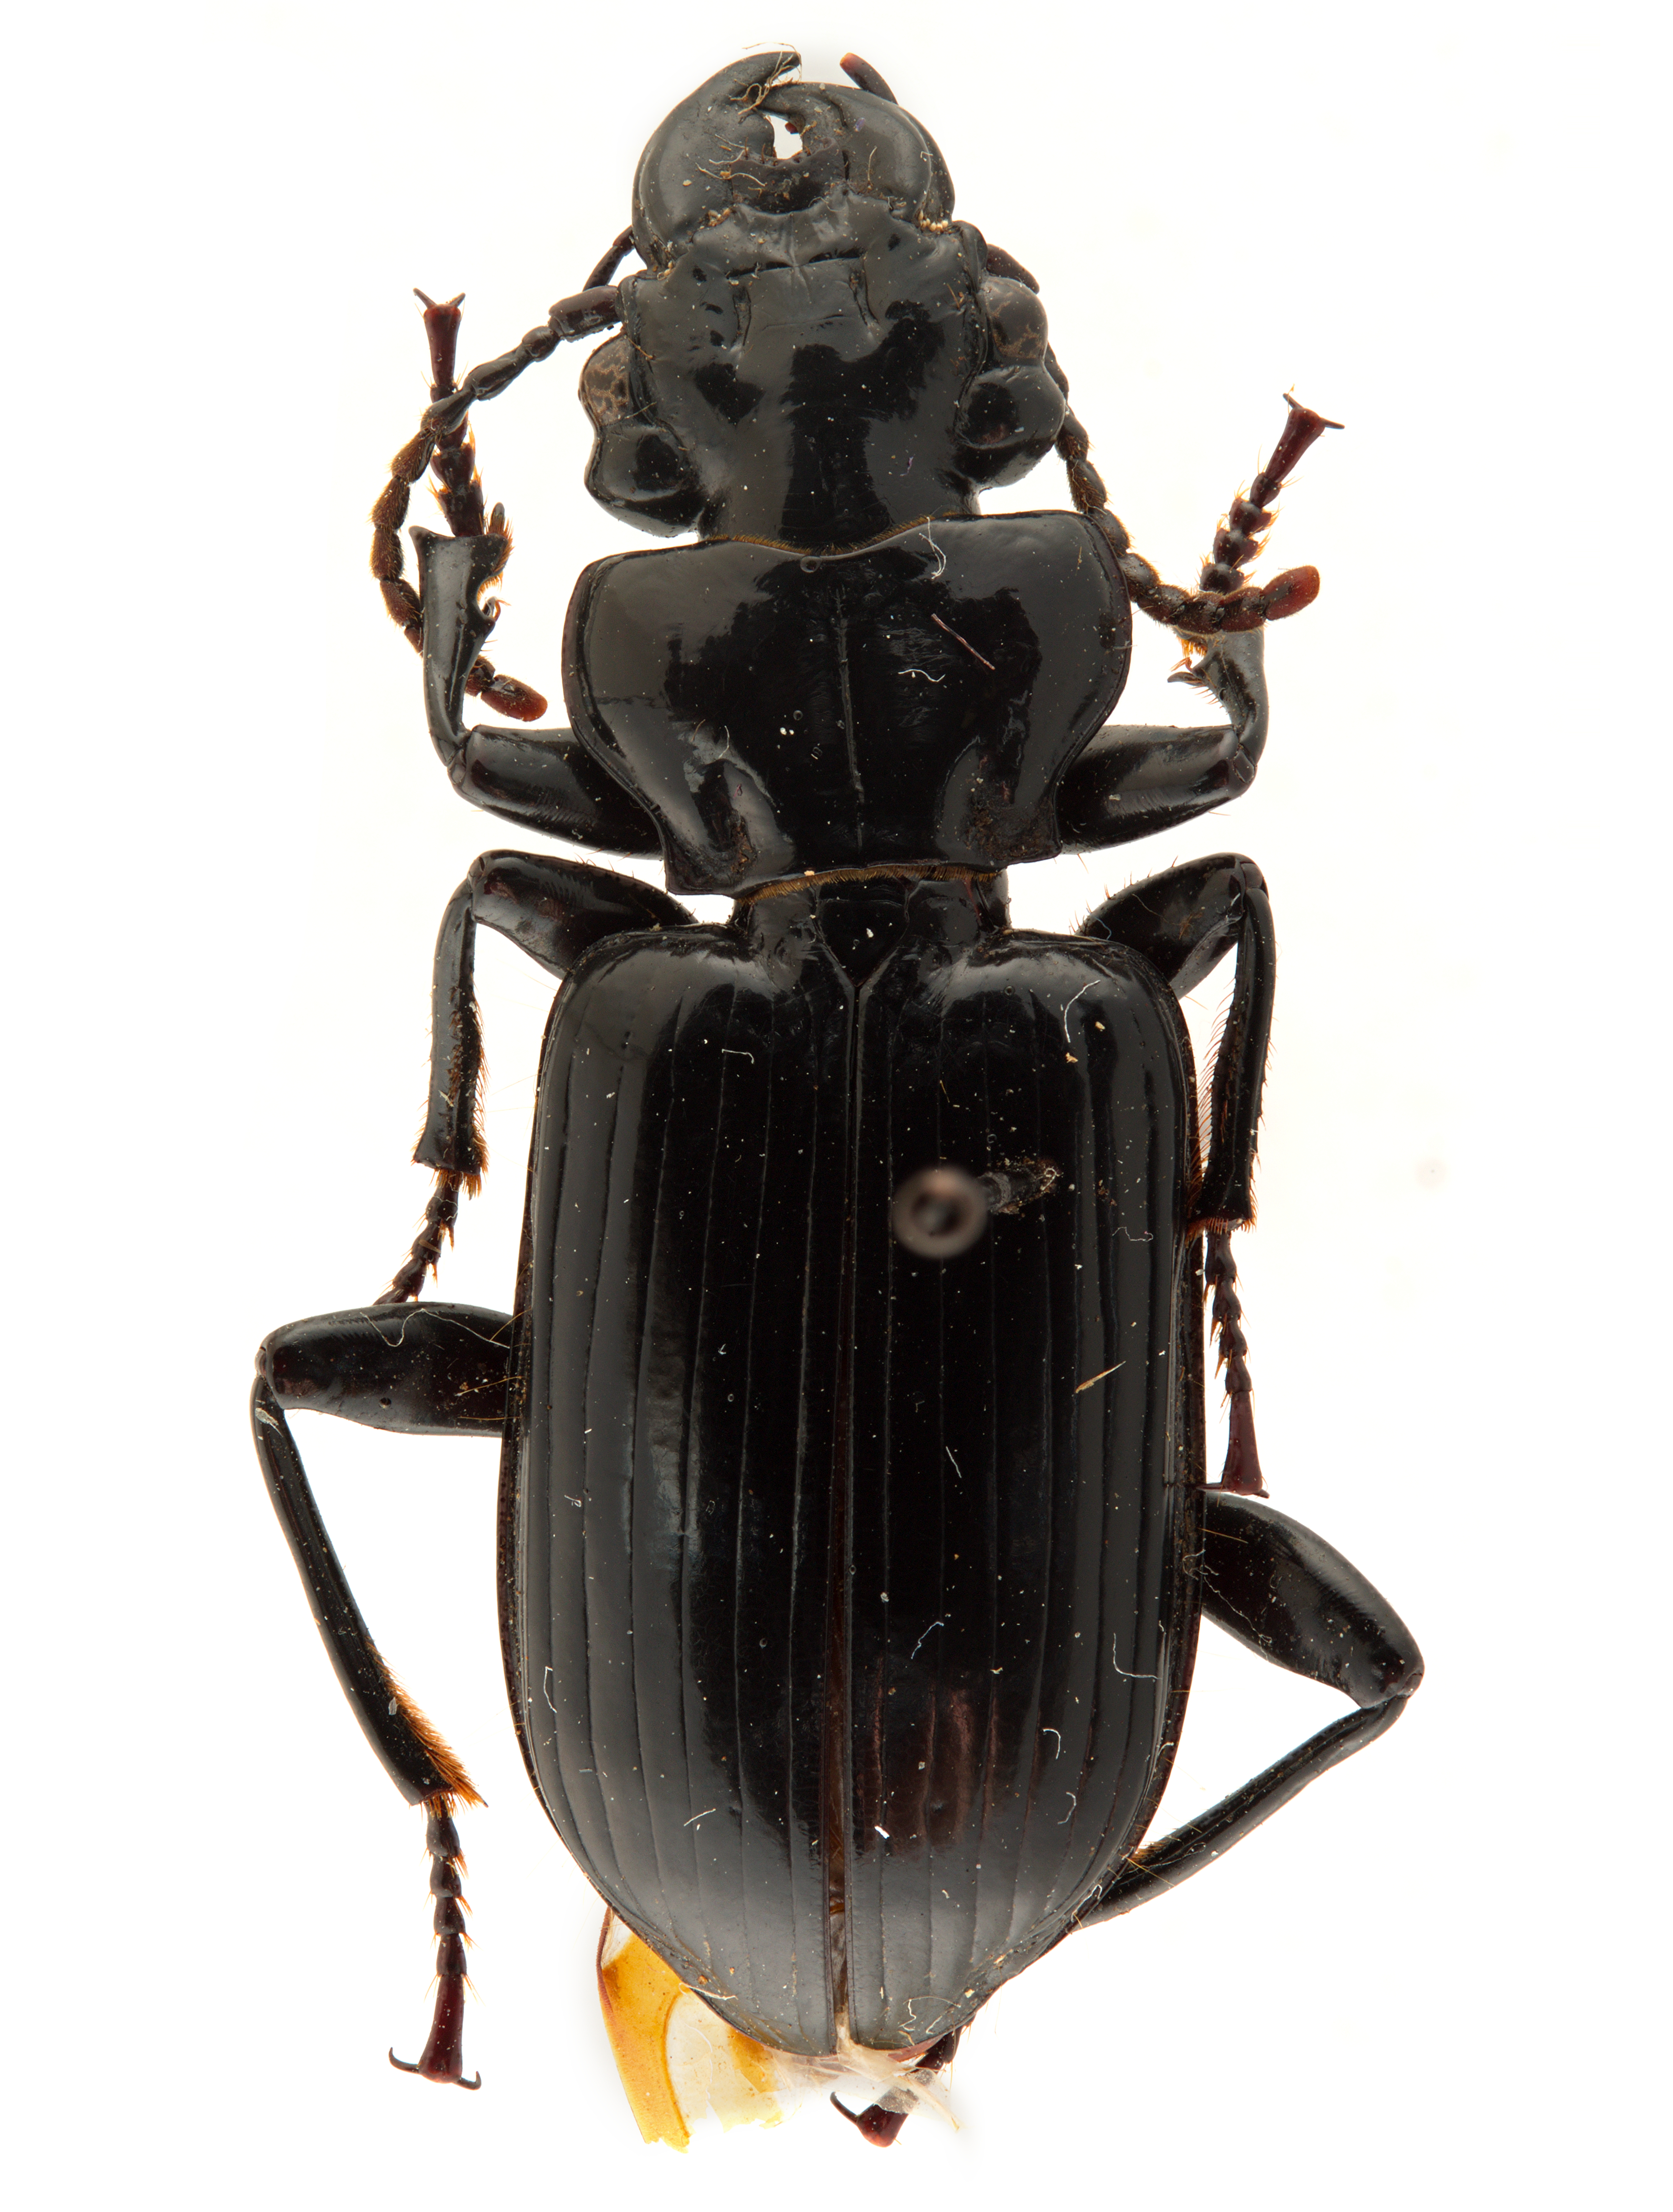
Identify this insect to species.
Platynodes westermanni
